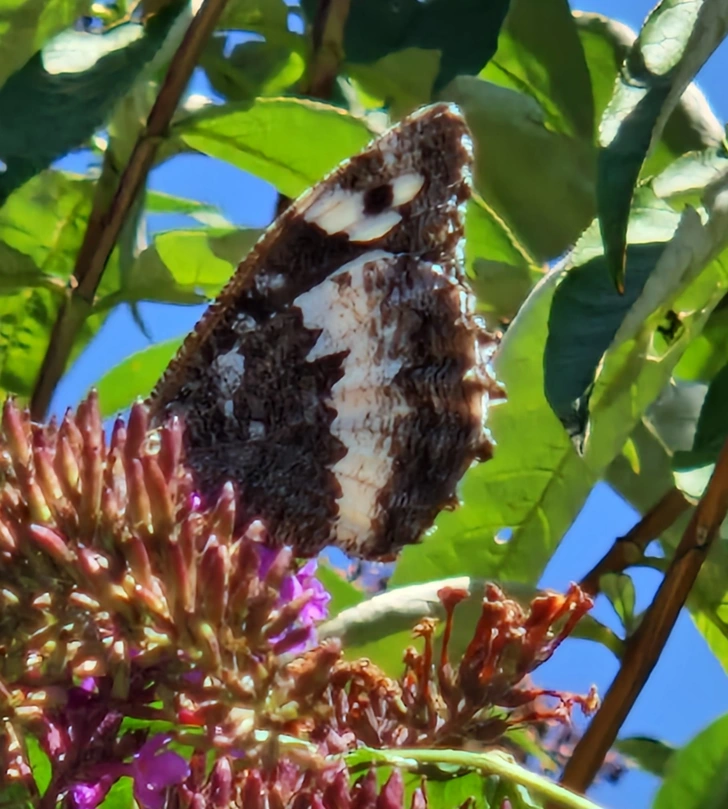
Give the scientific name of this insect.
Brintesia circe
